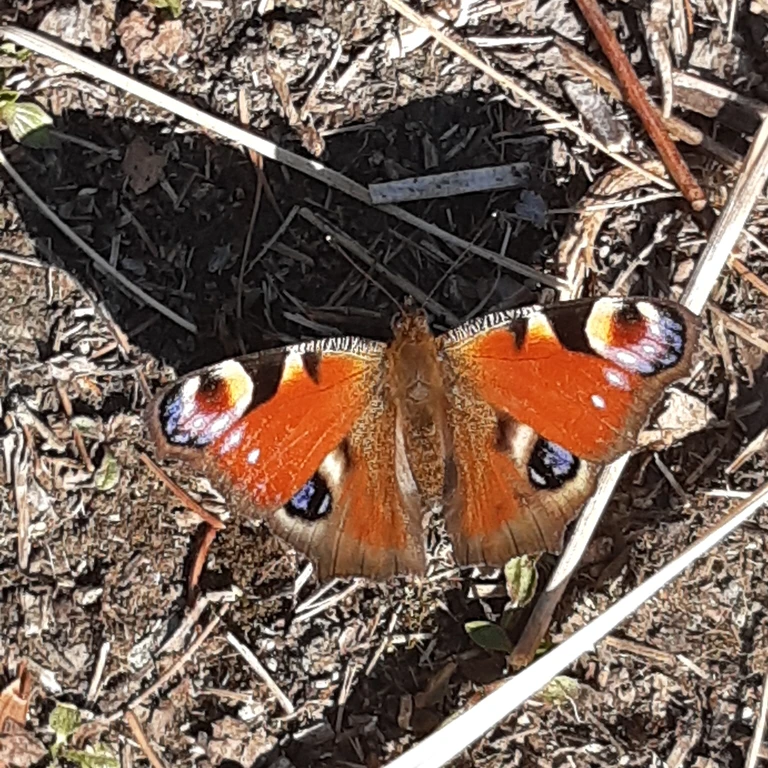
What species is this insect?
Aglais io
